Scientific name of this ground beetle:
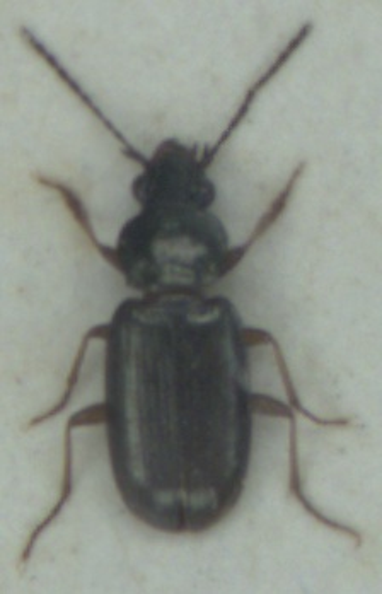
Pogonus chalceus
